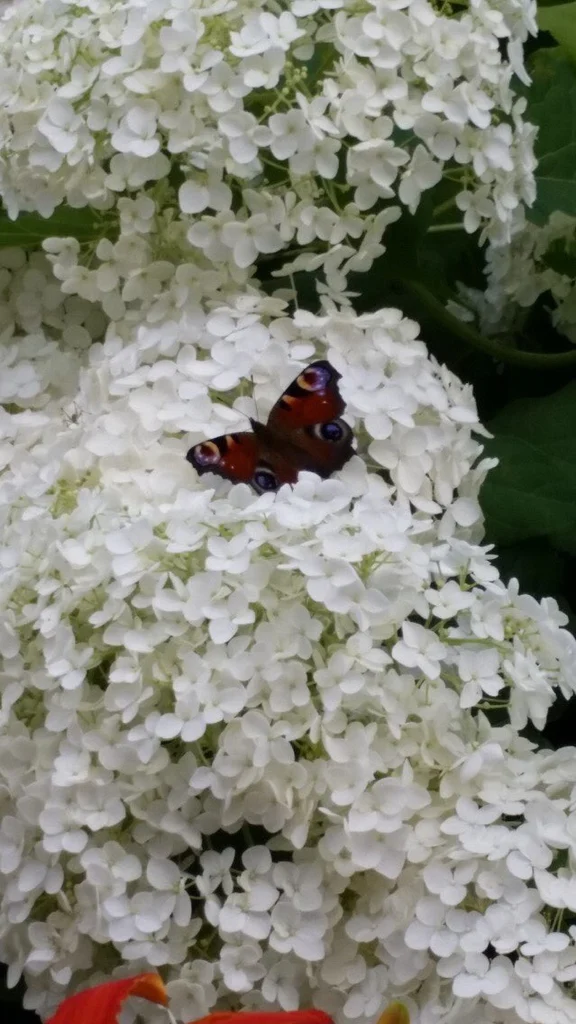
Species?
Aglais io
